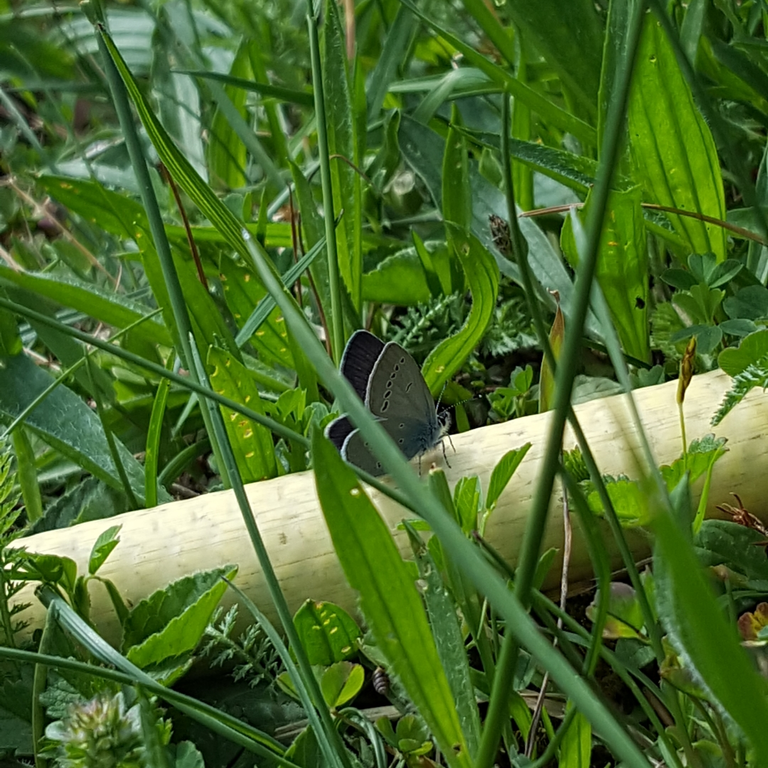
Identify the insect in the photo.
Cupido minimus
